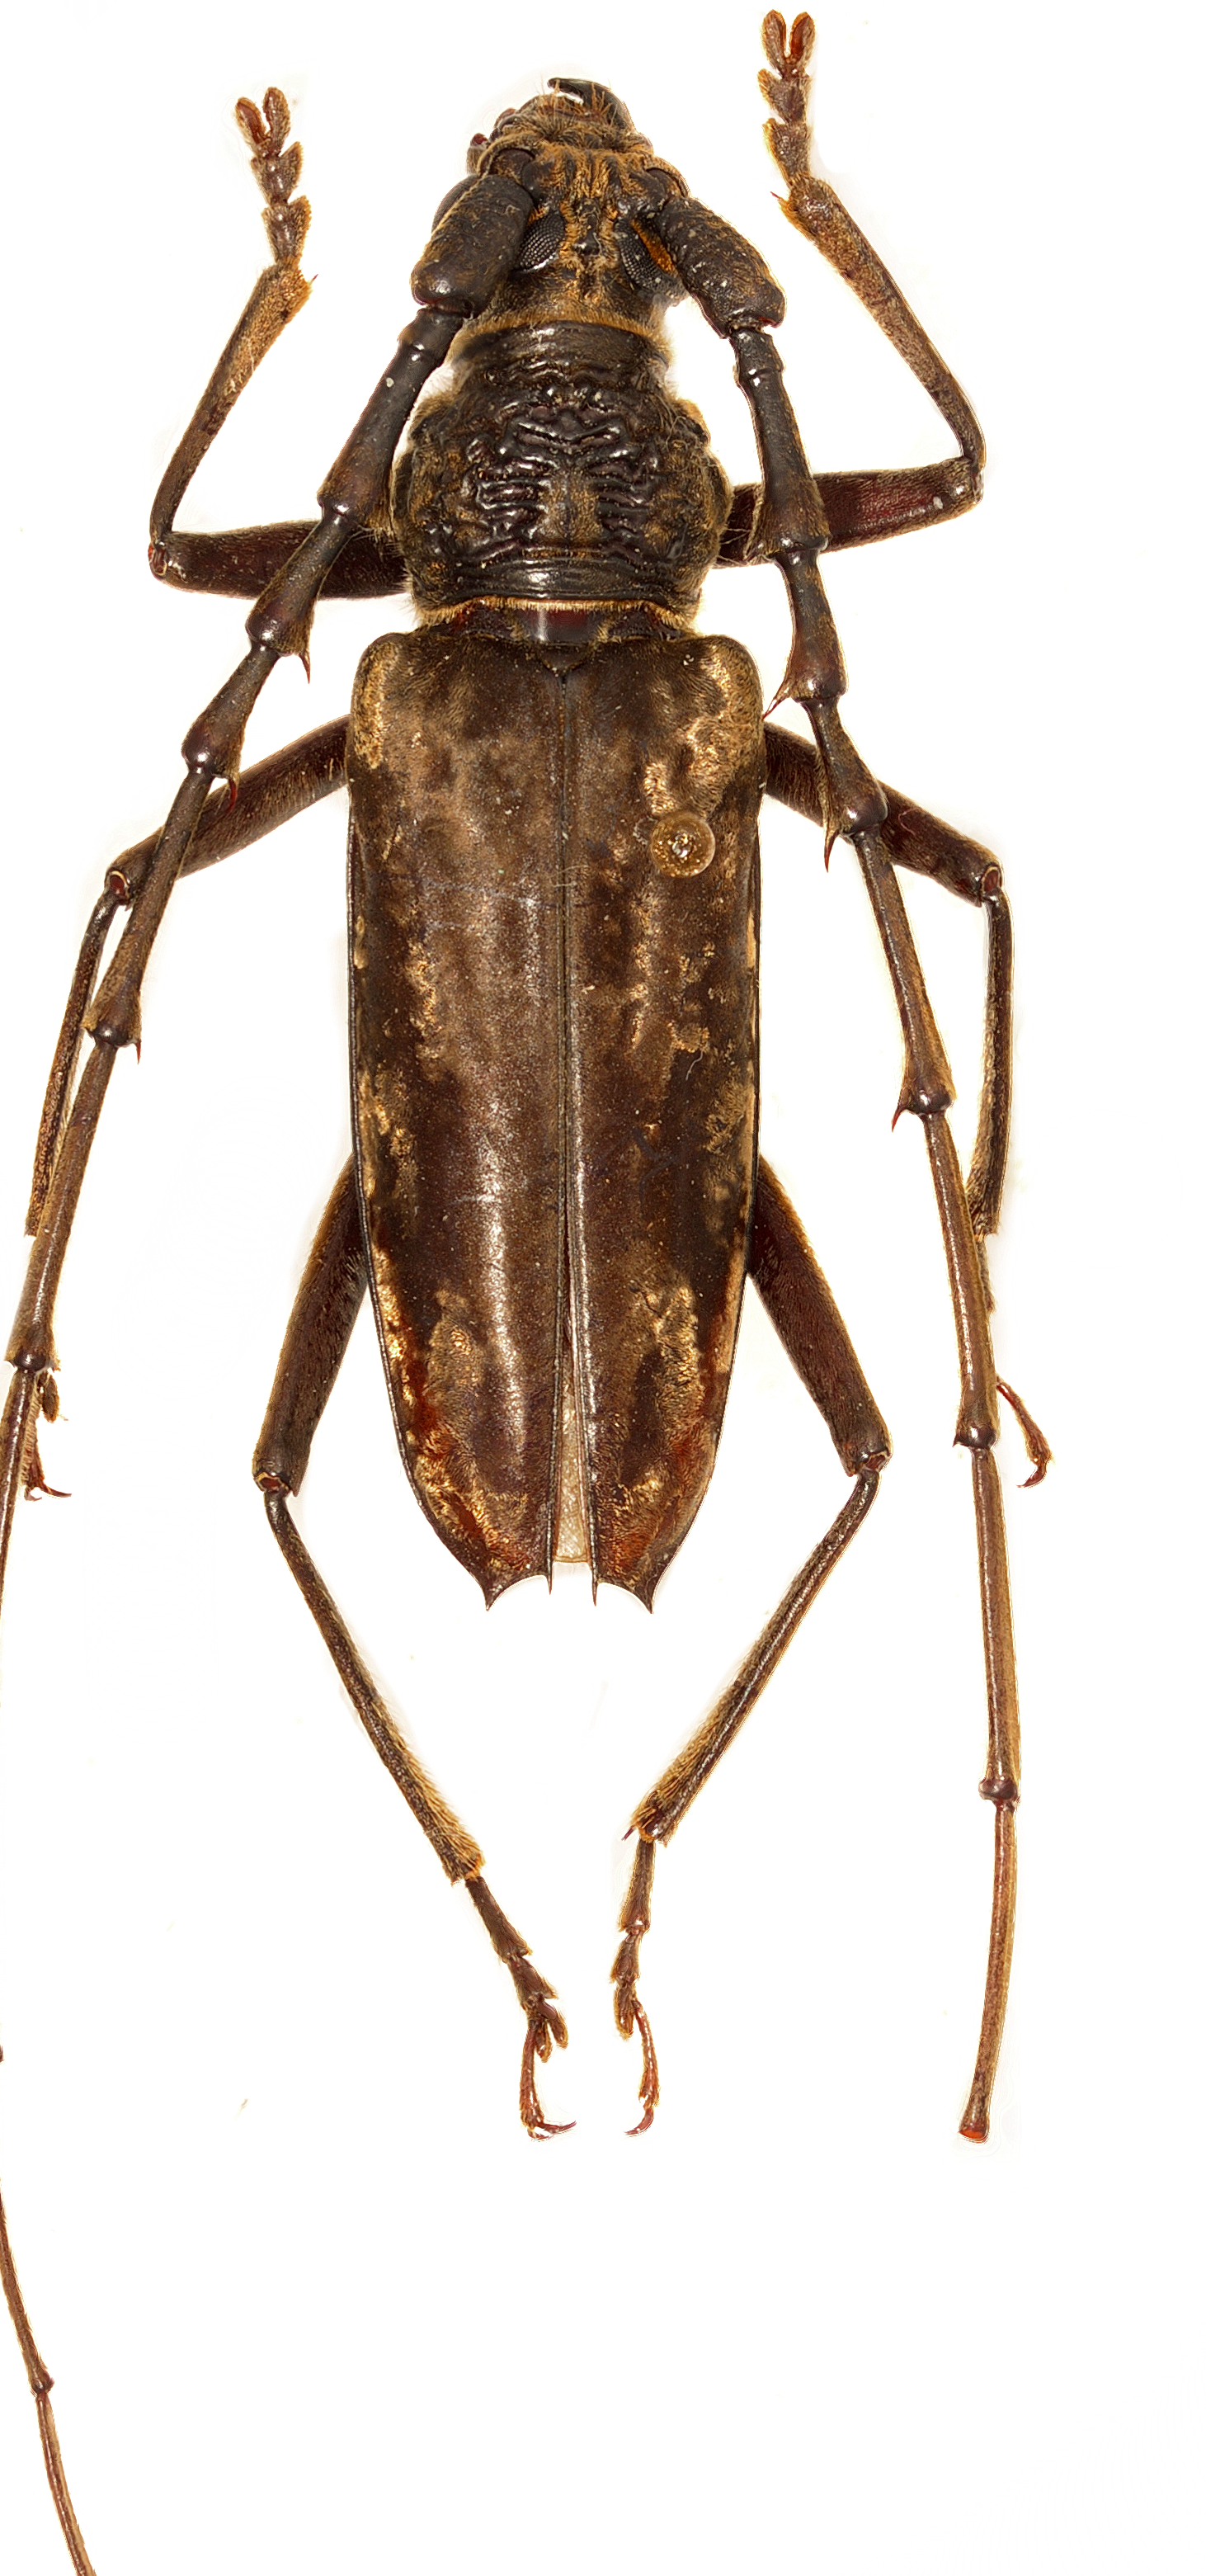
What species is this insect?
Trirachys orientalis
